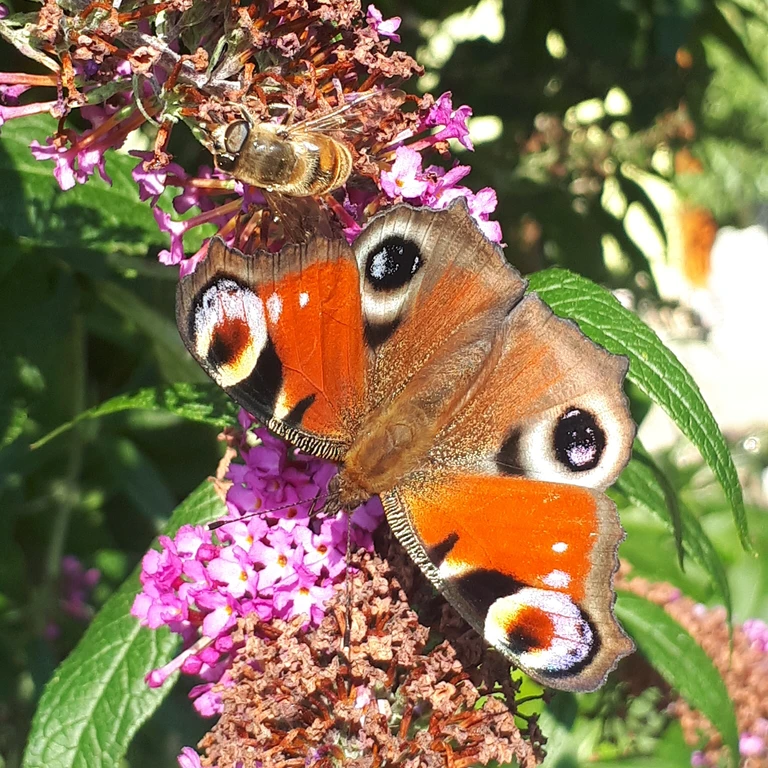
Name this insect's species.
Aglais io
